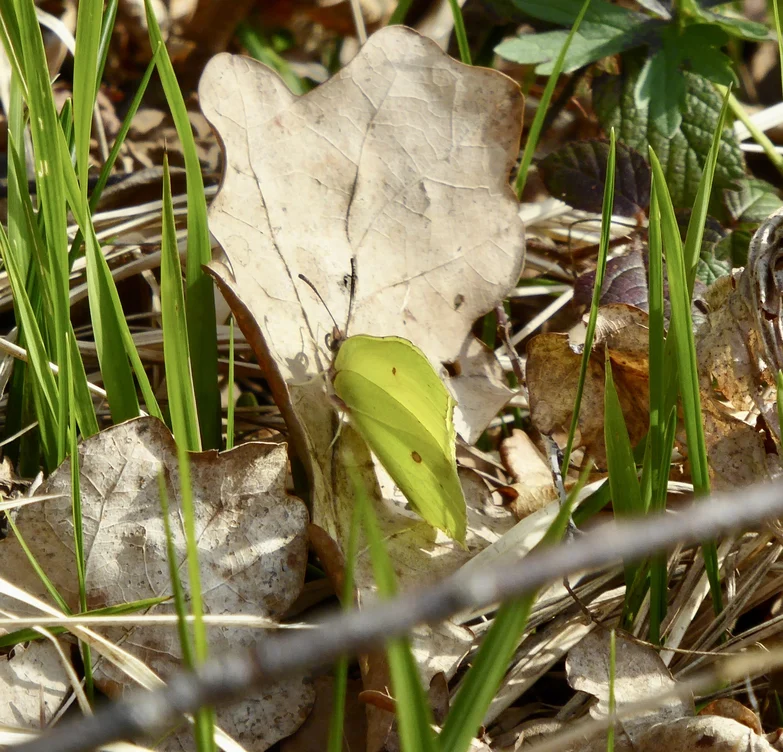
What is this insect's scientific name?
Gonepteryx rhamni
